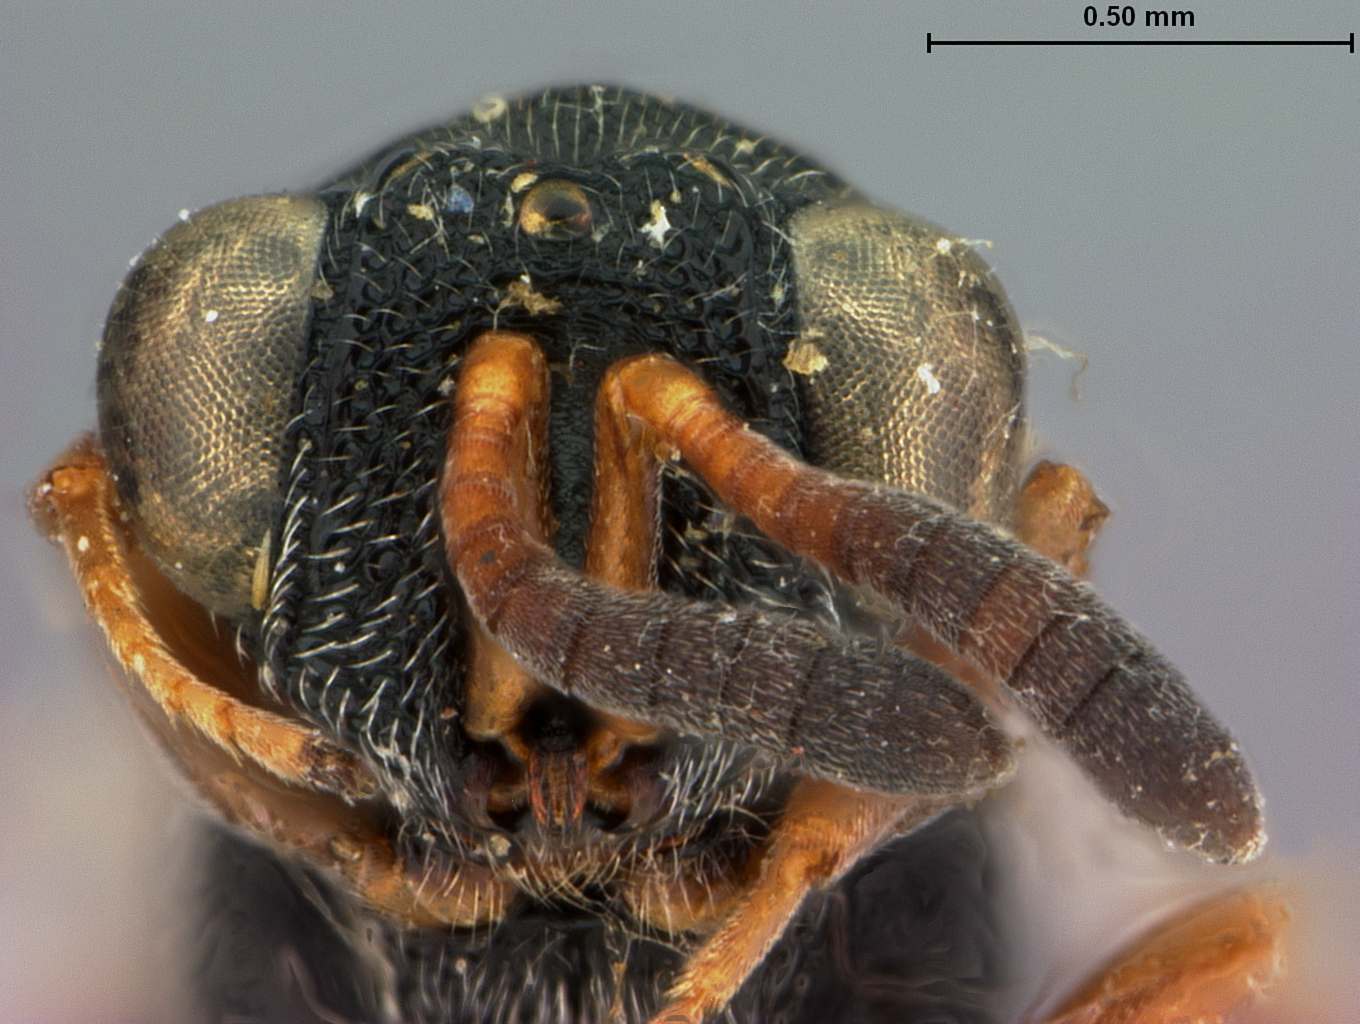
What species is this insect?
Stomatoceras clavicornis
